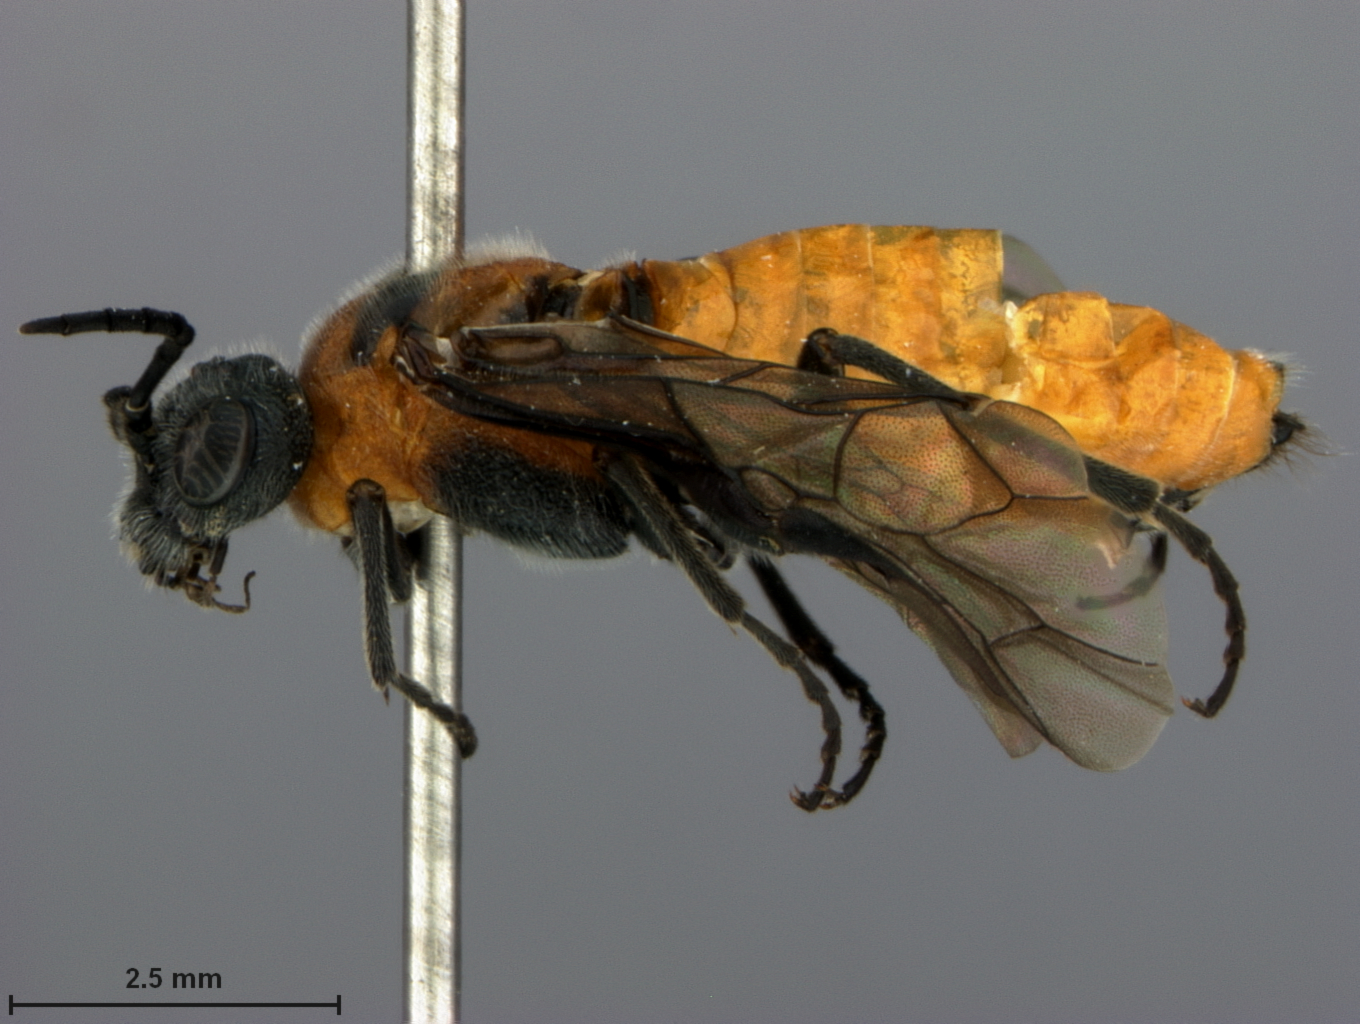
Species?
Dolerus californicus
